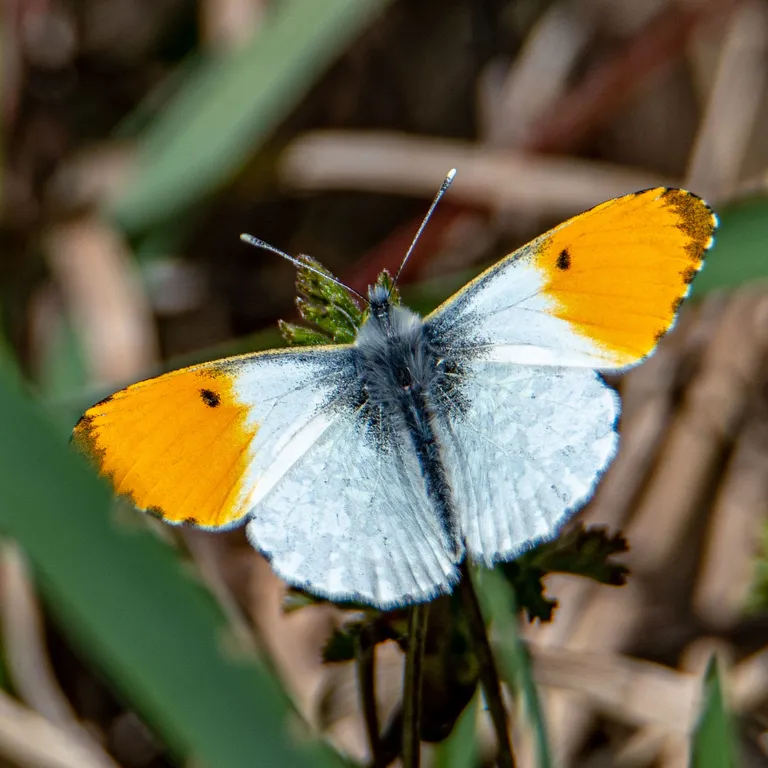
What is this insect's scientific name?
Anthocharis cardamines
